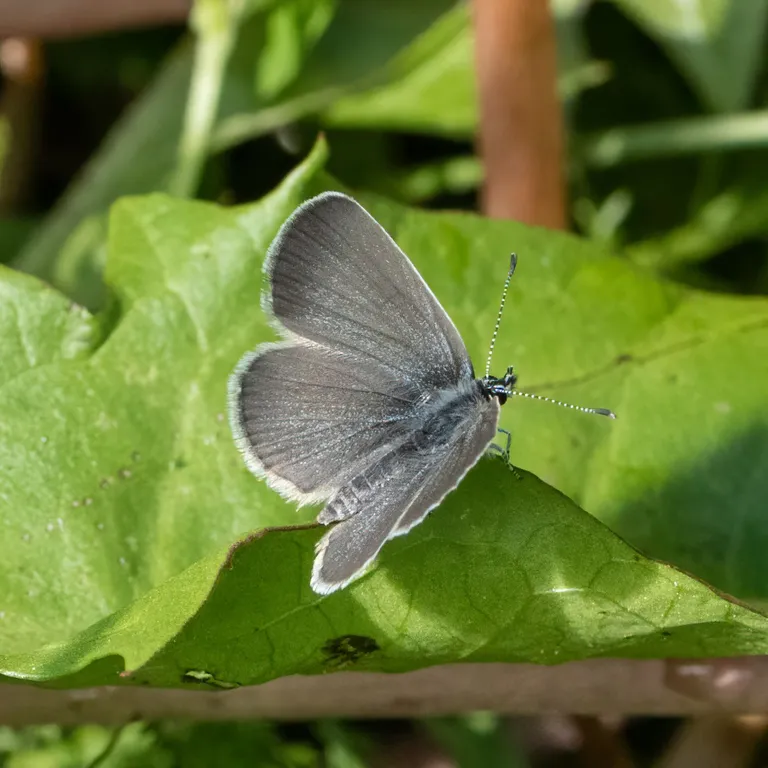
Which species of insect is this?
Cupido minimus
